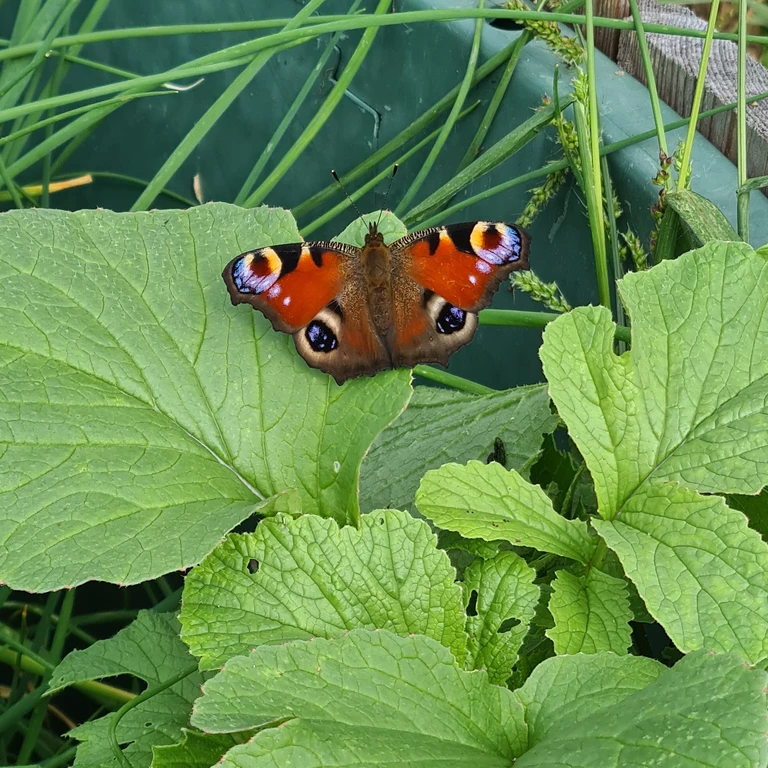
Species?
Aglais io
